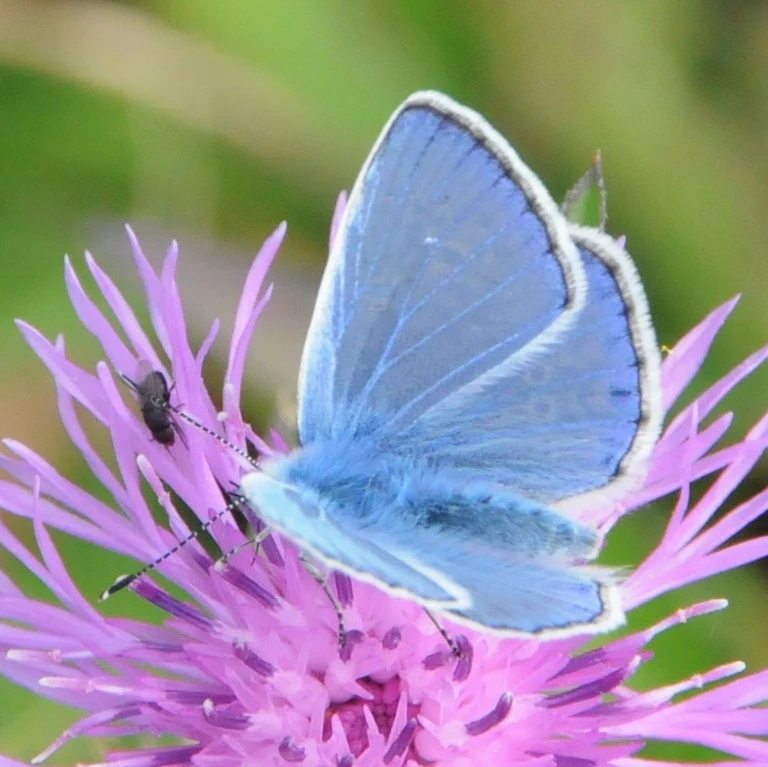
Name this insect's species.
Polyommatus icarus
